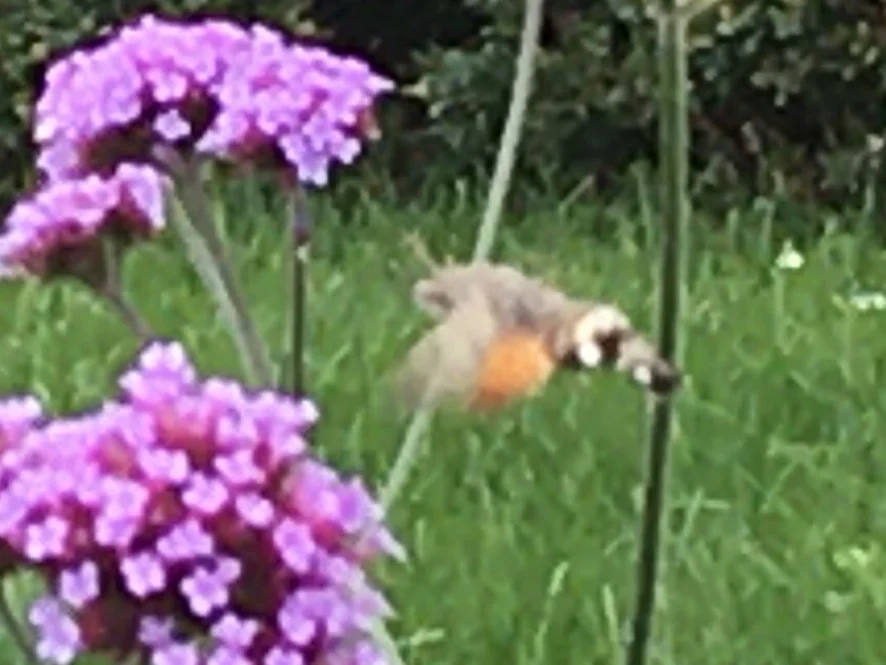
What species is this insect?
Macroglossum stellatarum
